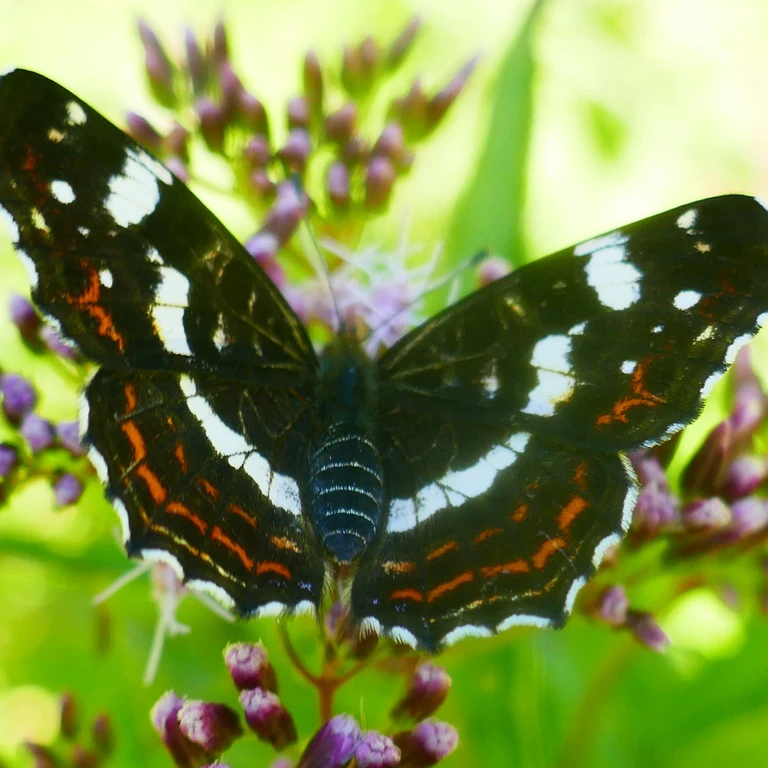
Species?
Araschnia levana
